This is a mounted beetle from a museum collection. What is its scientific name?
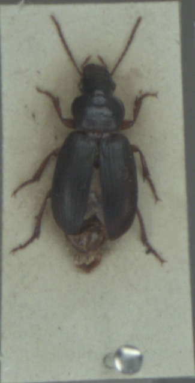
Ophonus rufibarbis
